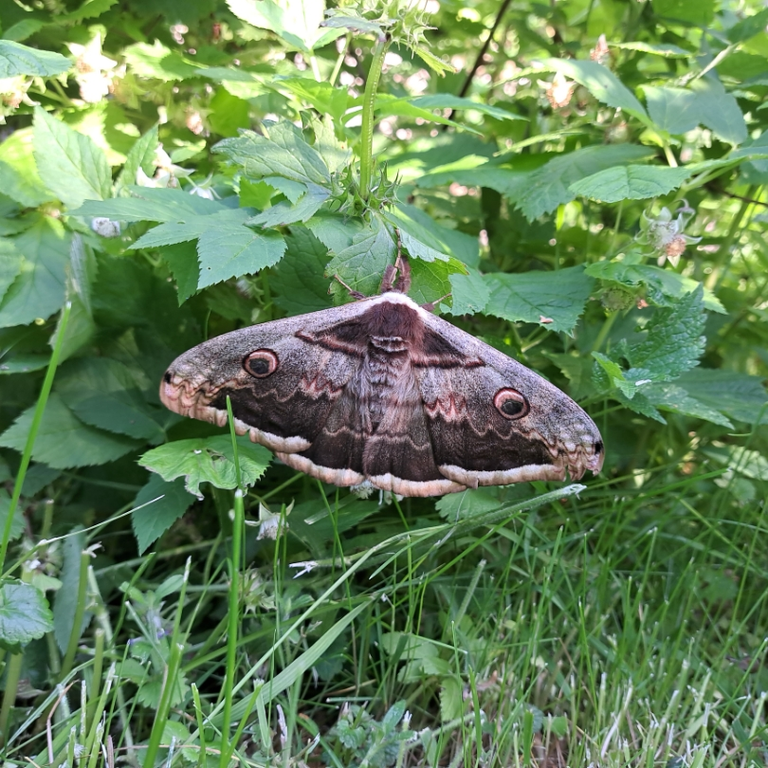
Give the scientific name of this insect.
Saturnia pyri
